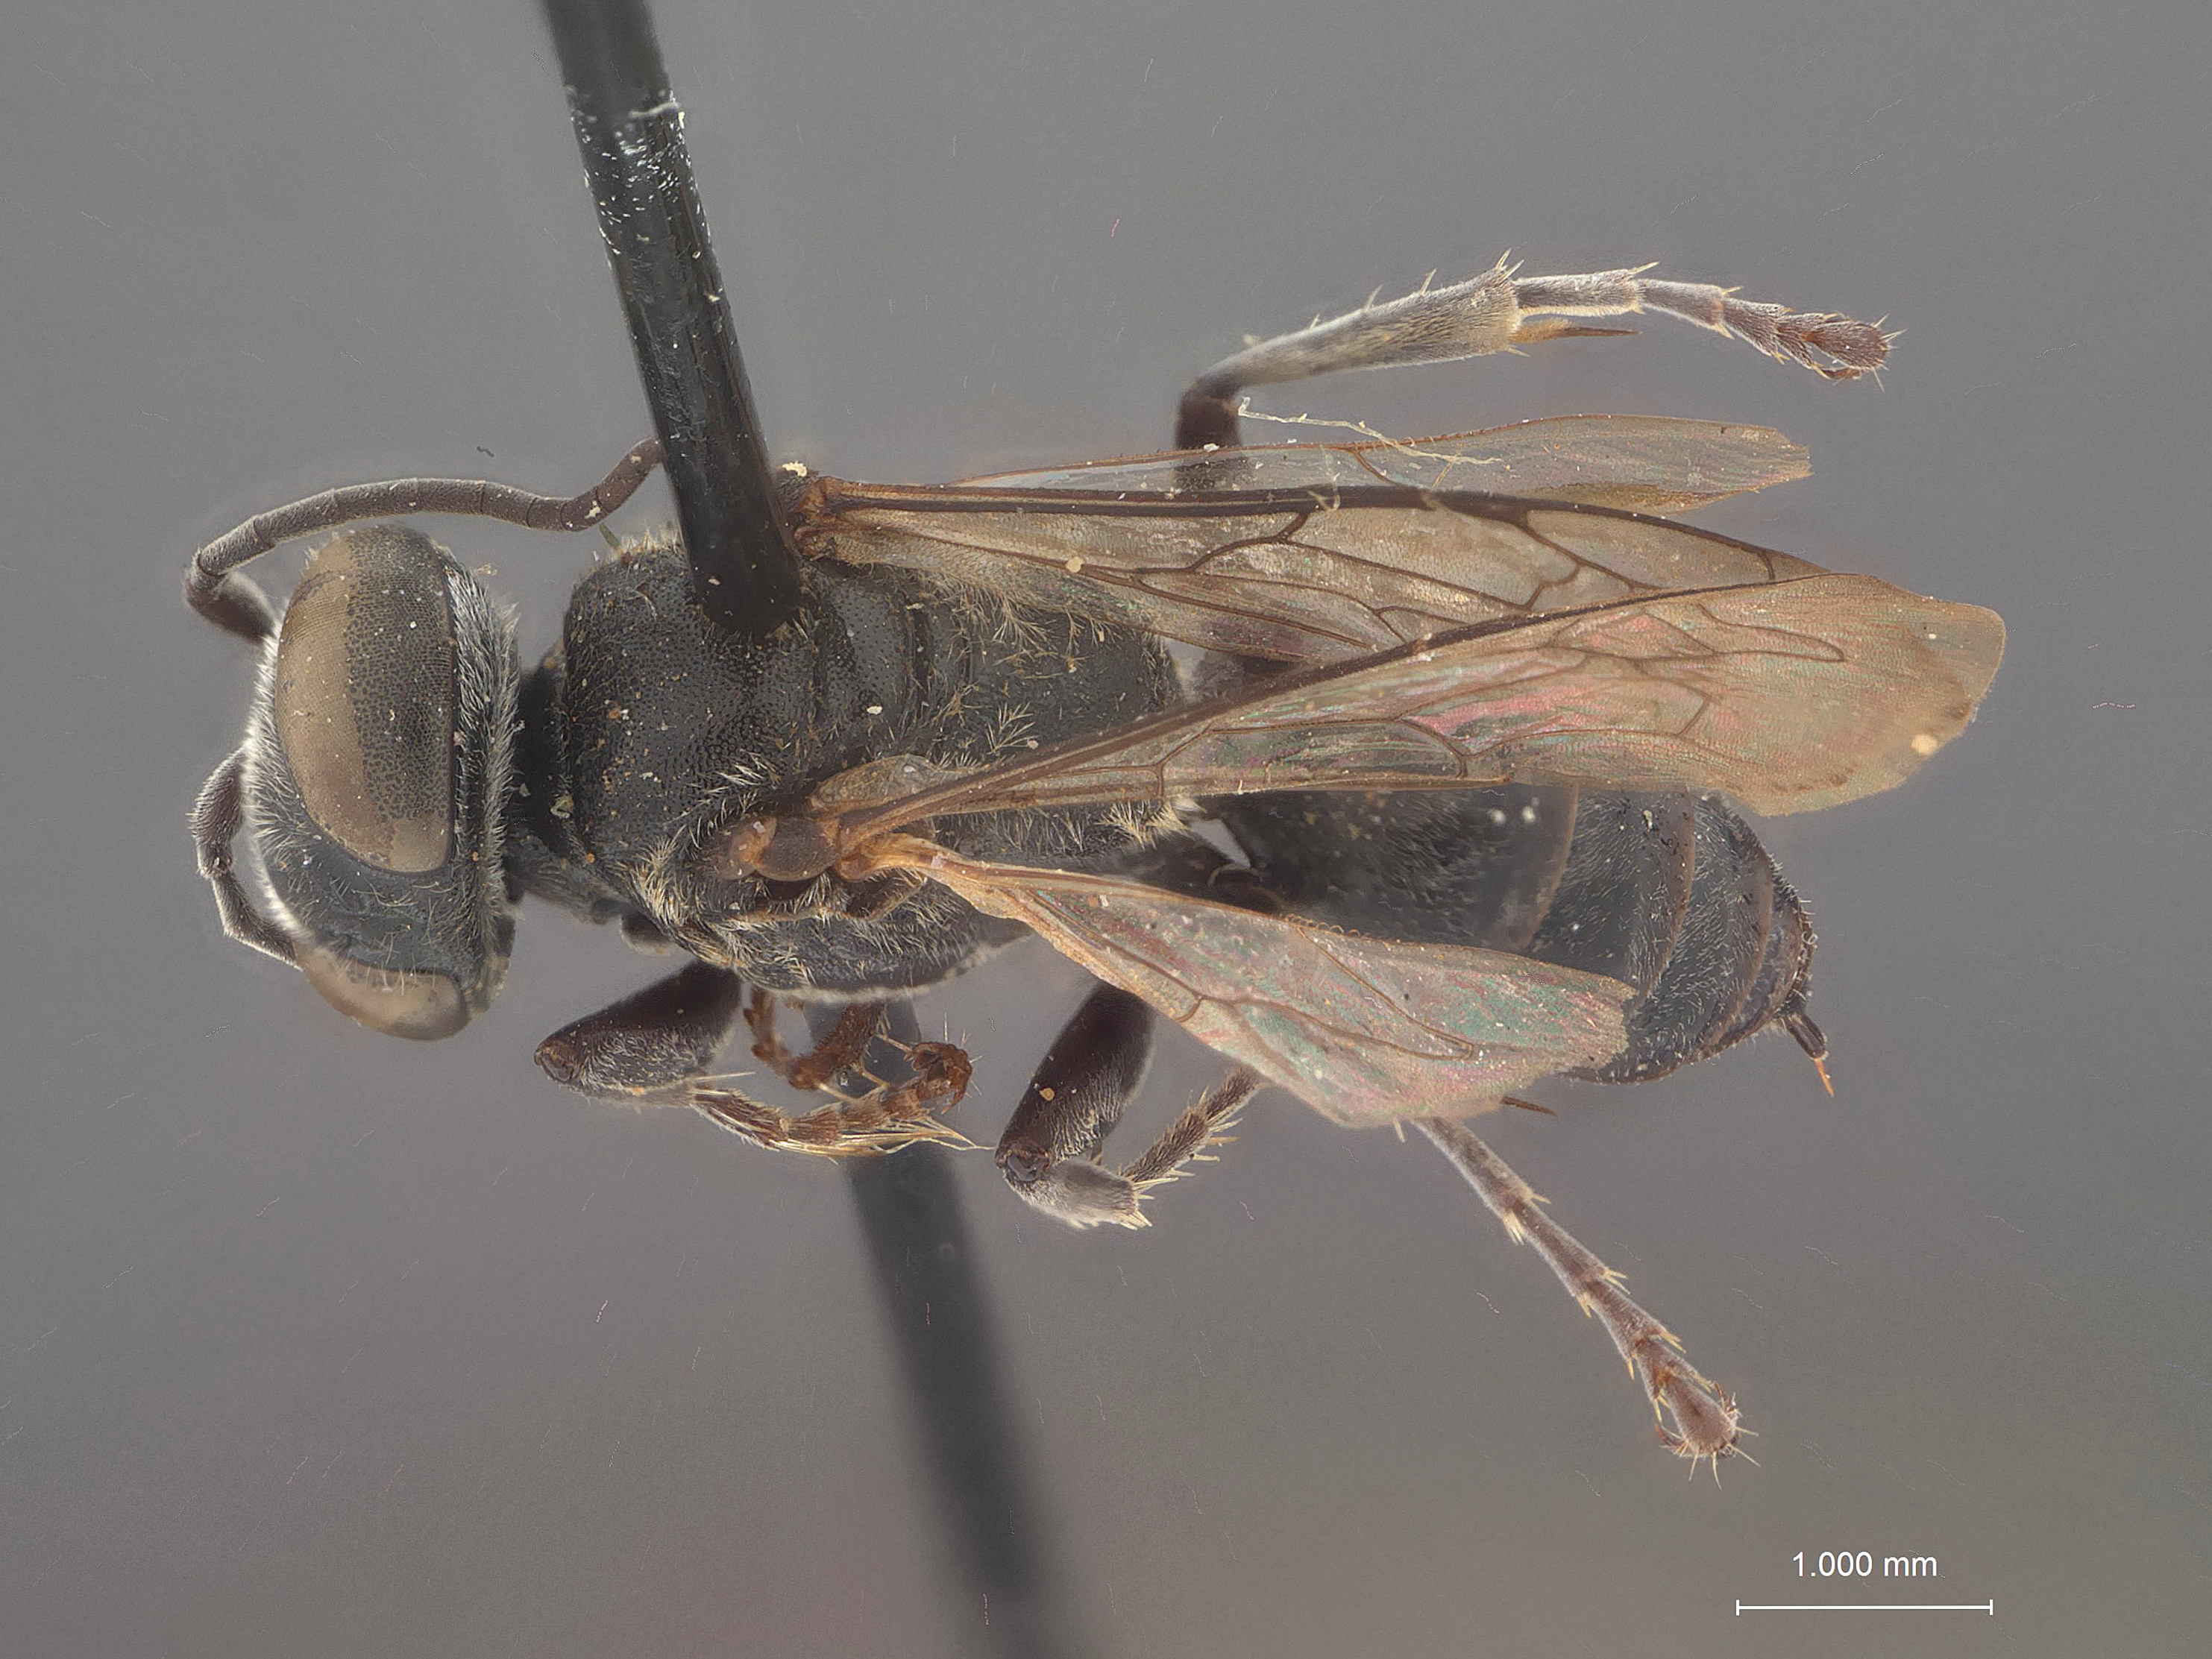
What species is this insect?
Tachysphex similans
